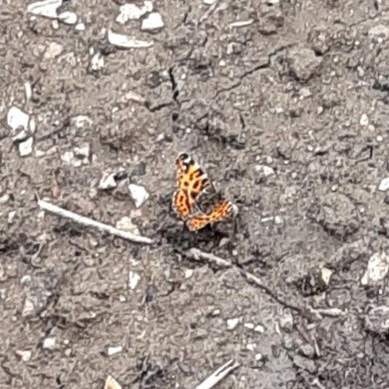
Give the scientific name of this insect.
Araschnia levana
